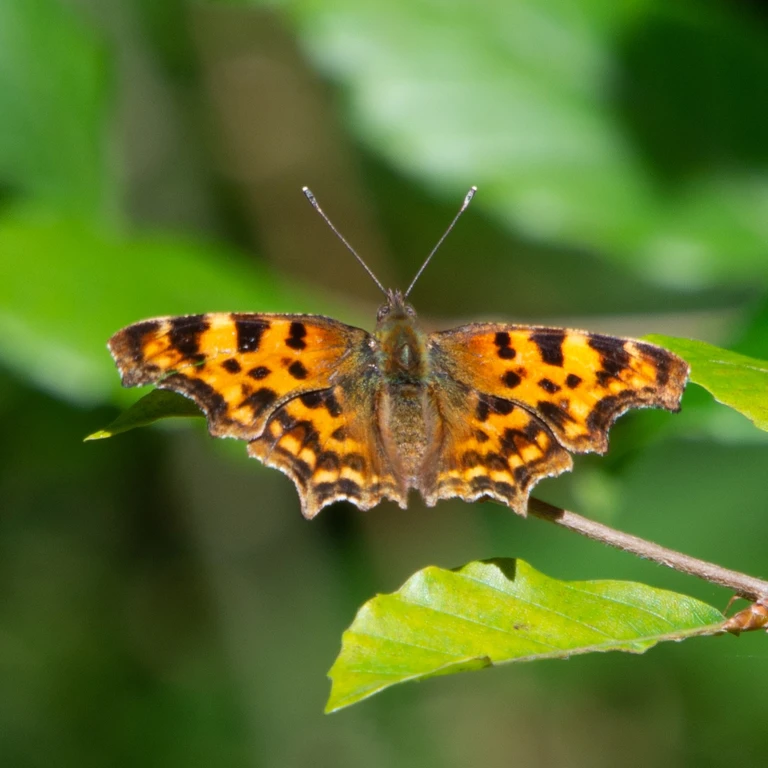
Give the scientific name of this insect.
Polygonia c-album
